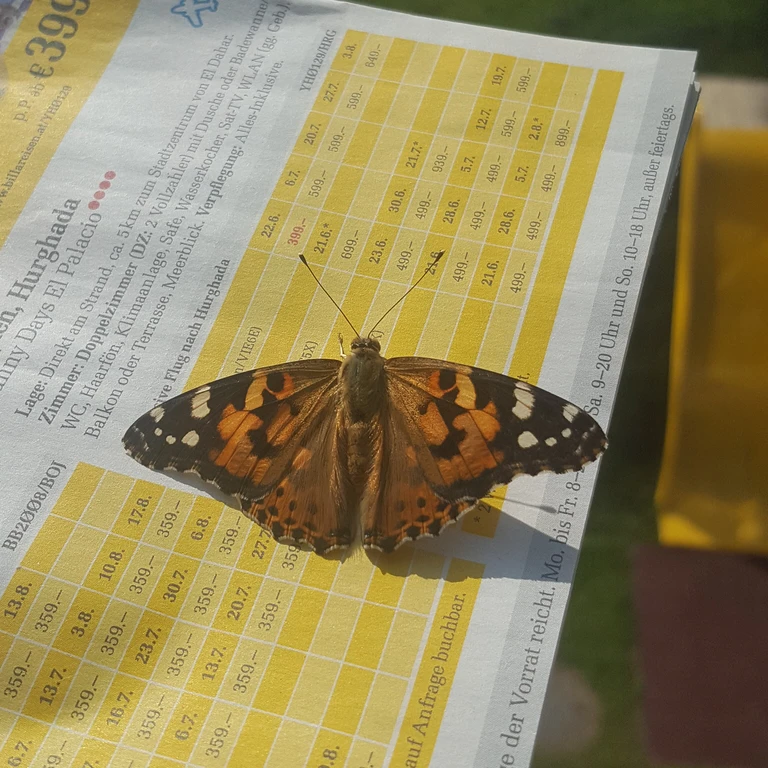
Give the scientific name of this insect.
Vanessa cardui
